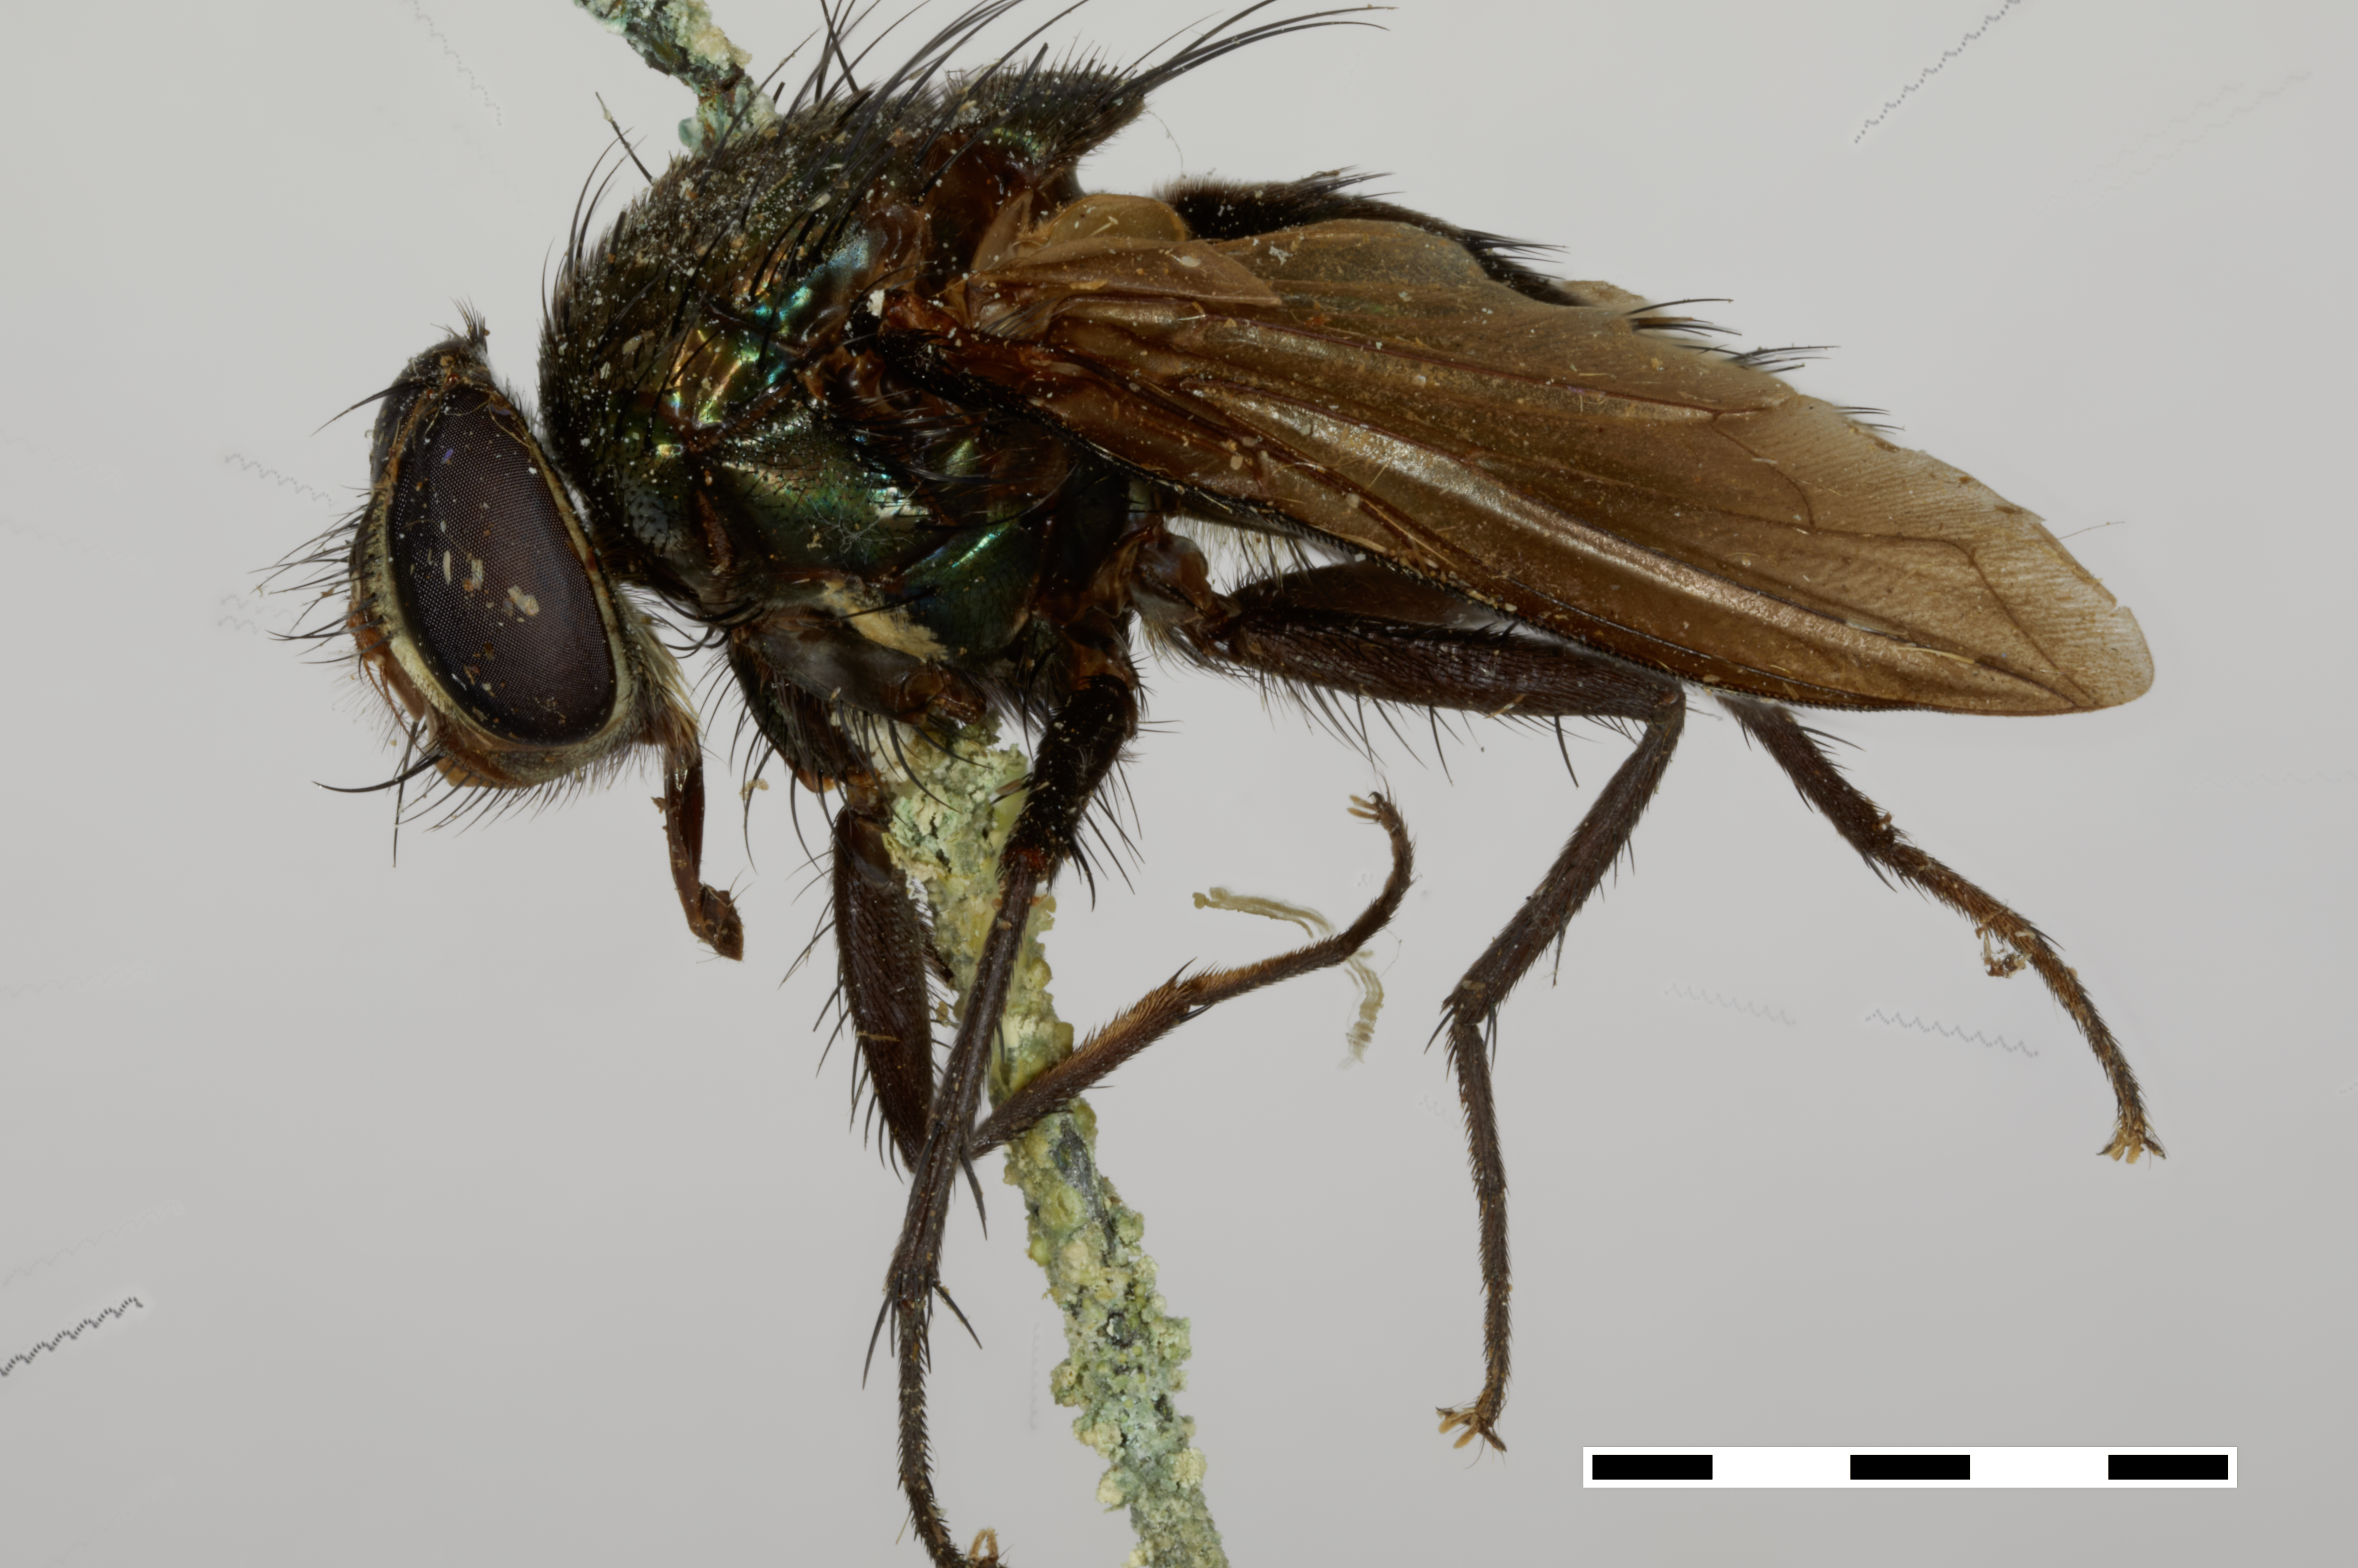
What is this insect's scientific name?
Strongyloneura philippinensis
